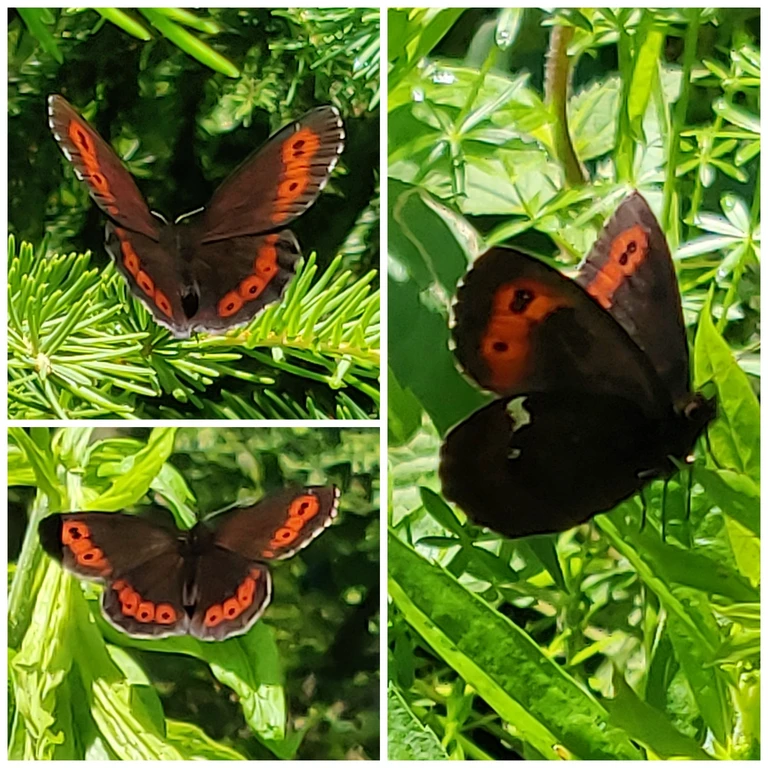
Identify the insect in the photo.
Erebia ligea
